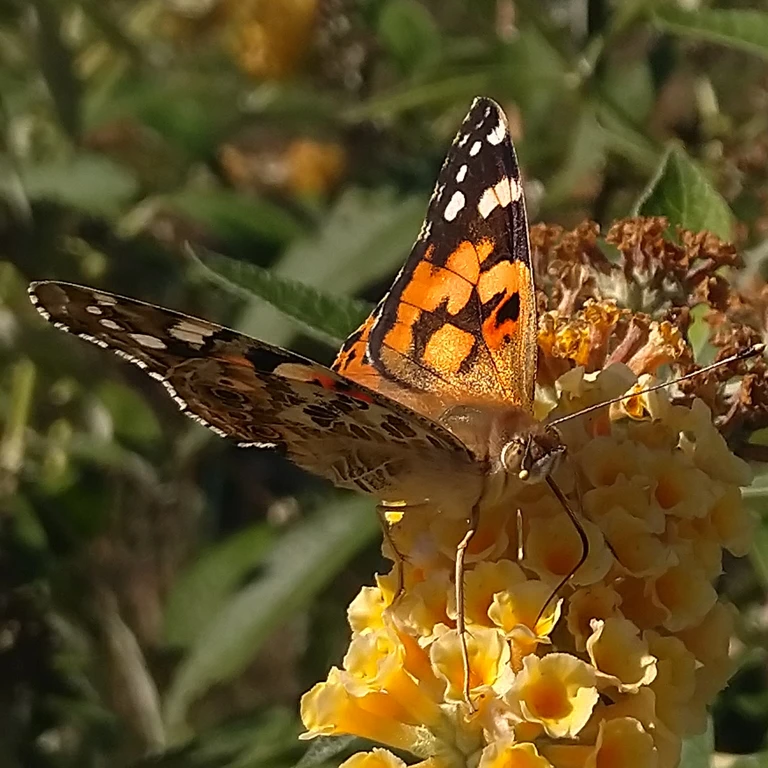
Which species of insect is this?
Vanessa cardui
